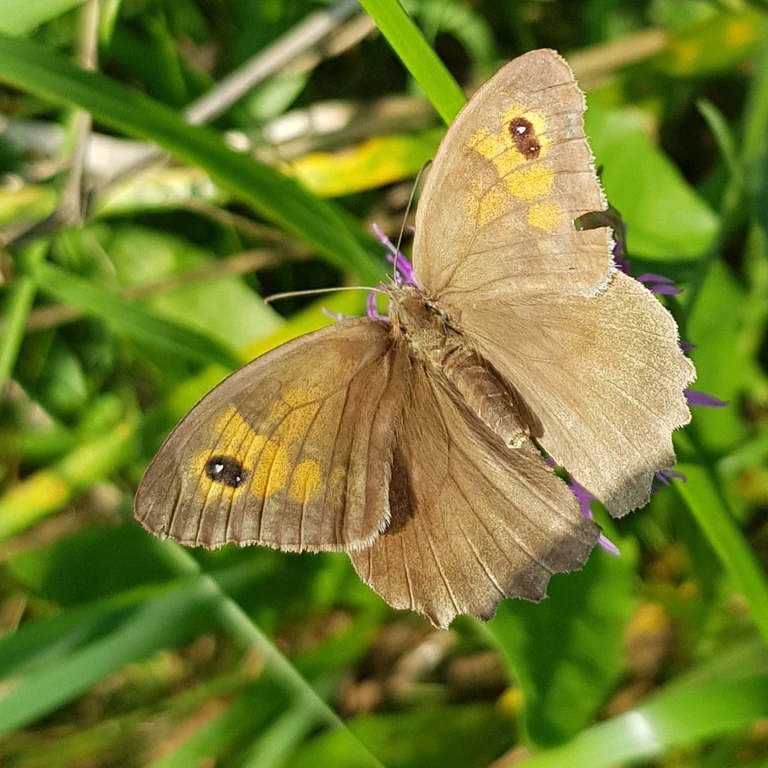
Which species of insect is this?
Maniola jurtina
